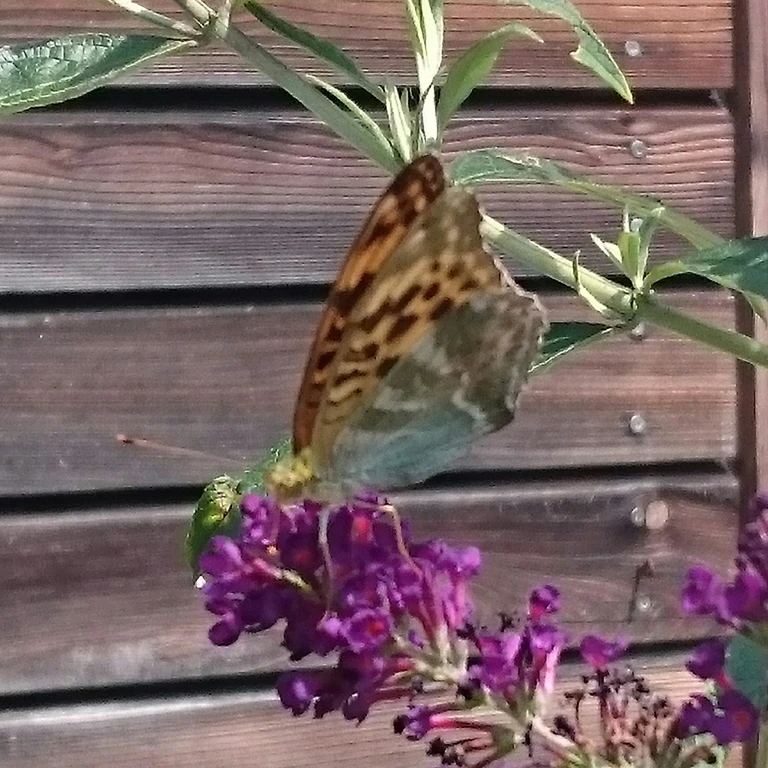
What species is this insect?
Argynnis paphia
